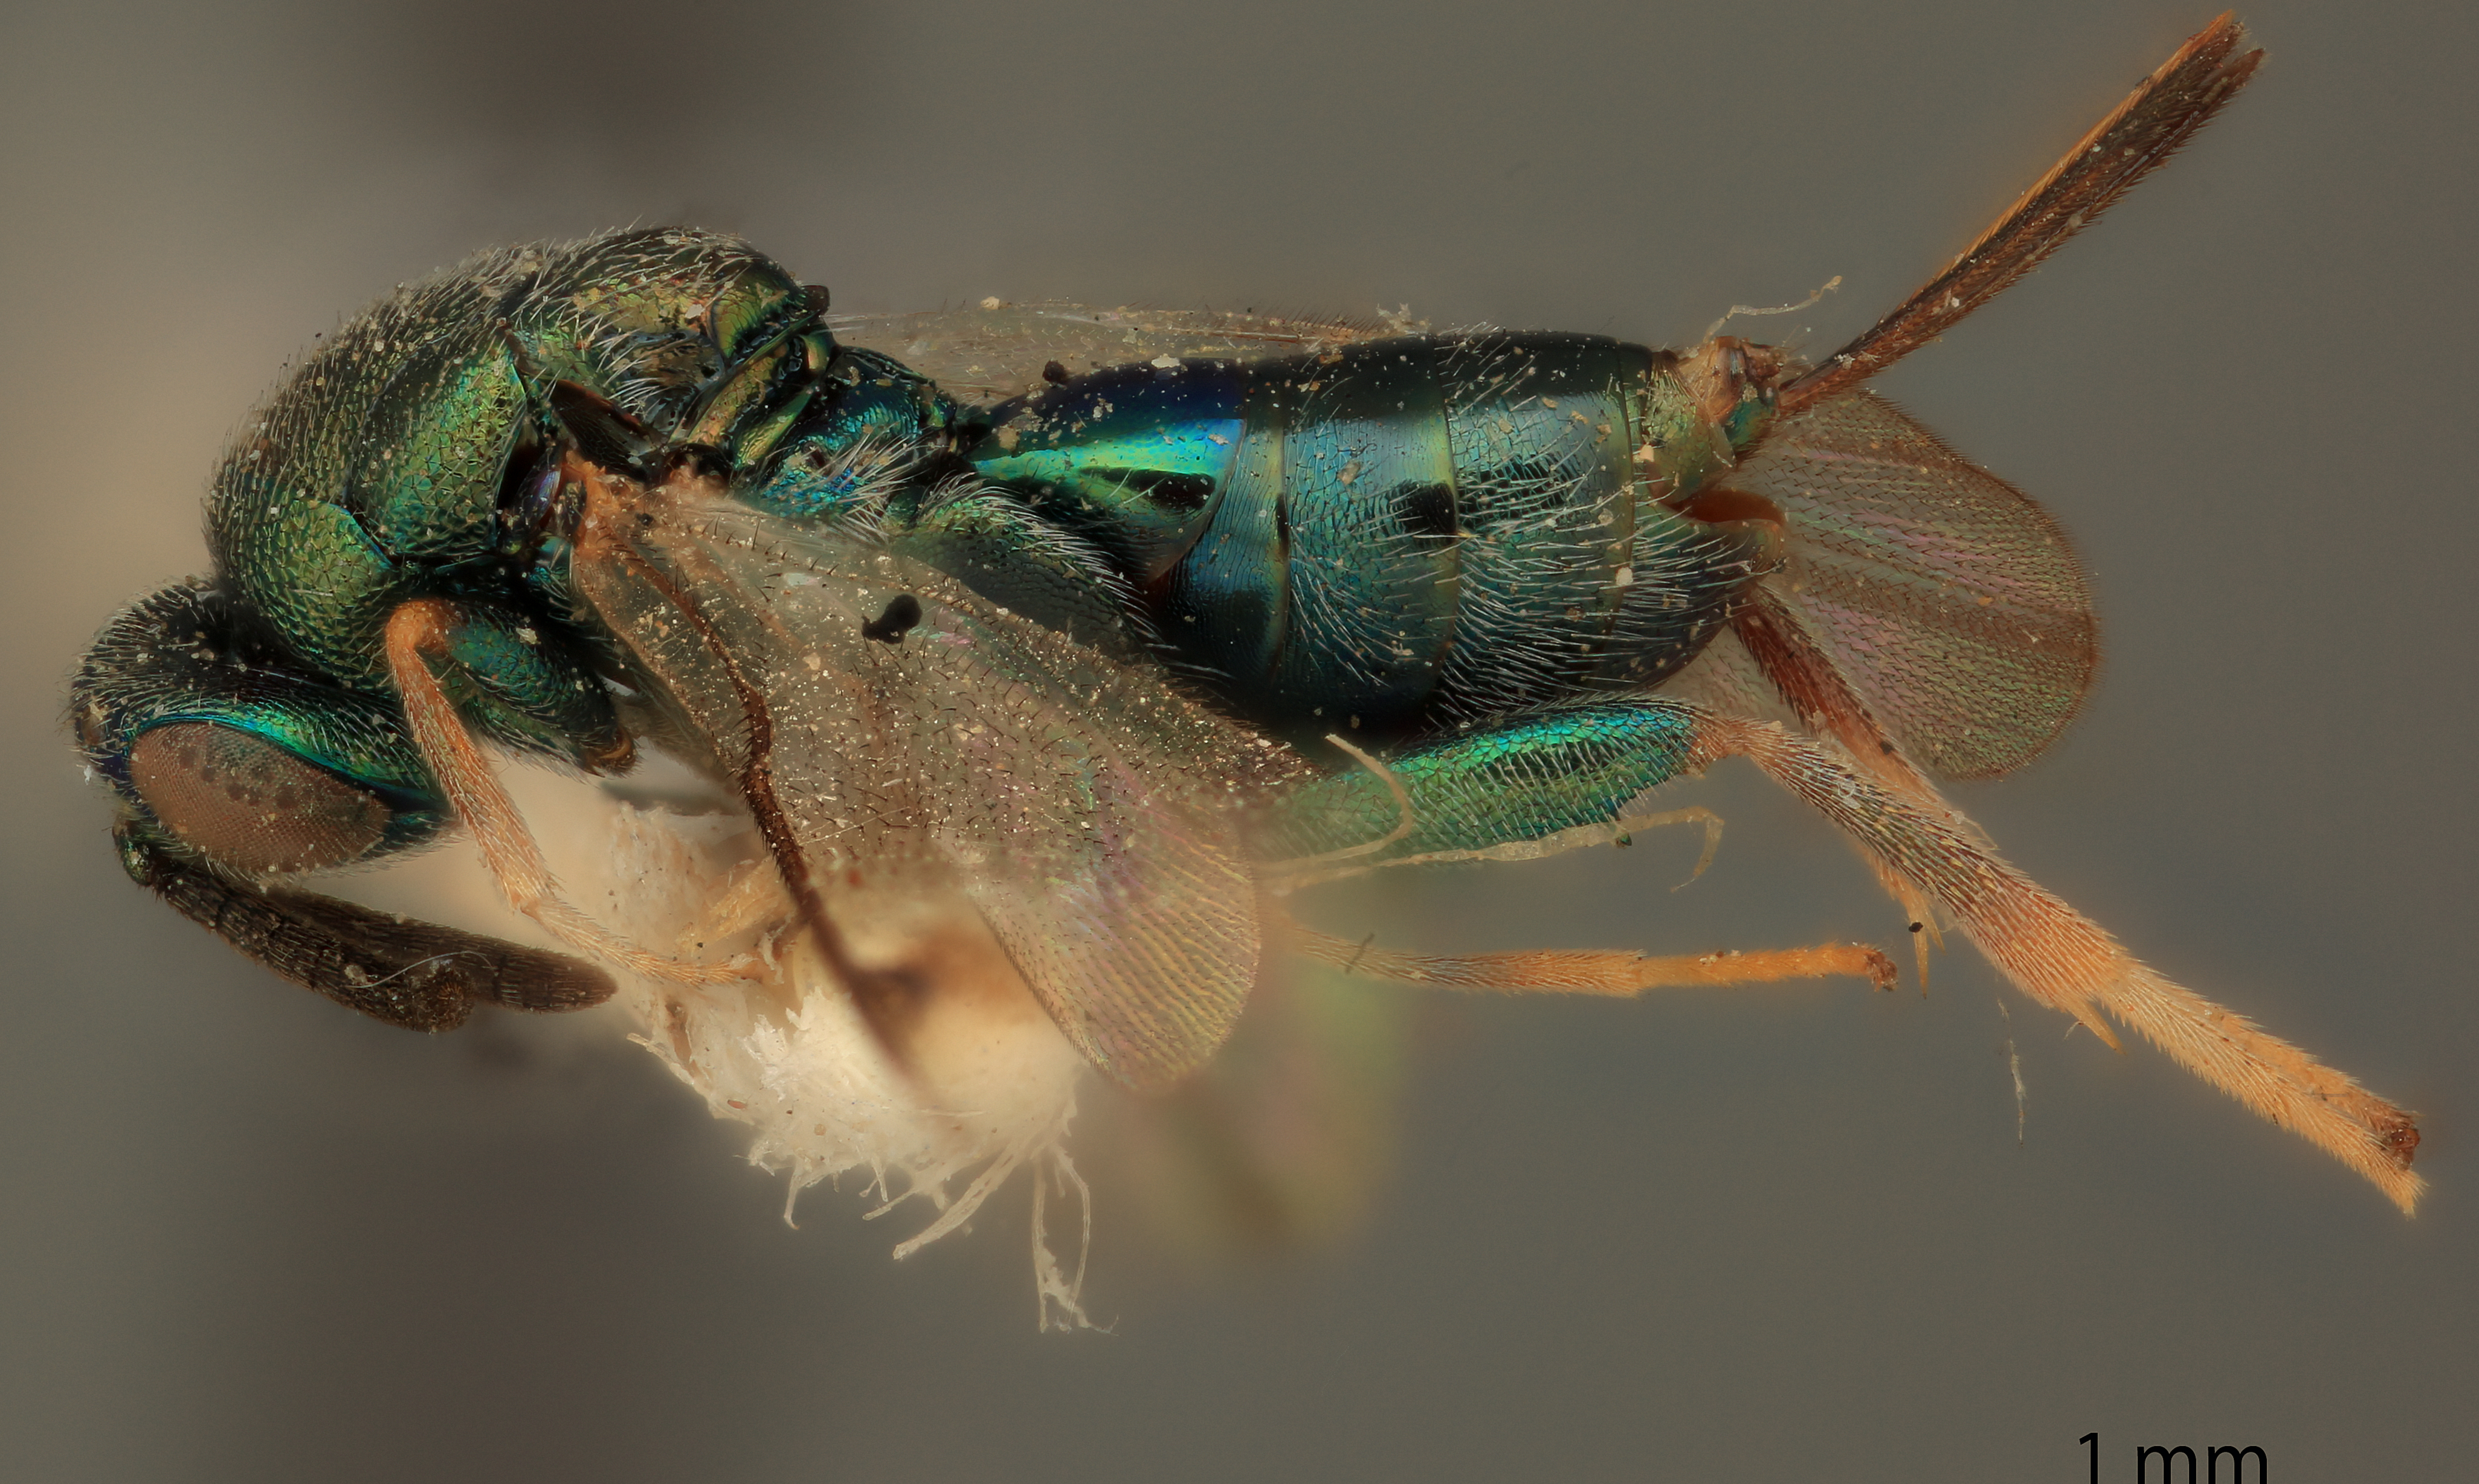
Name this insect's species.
Monodontomerus viridiscapus
